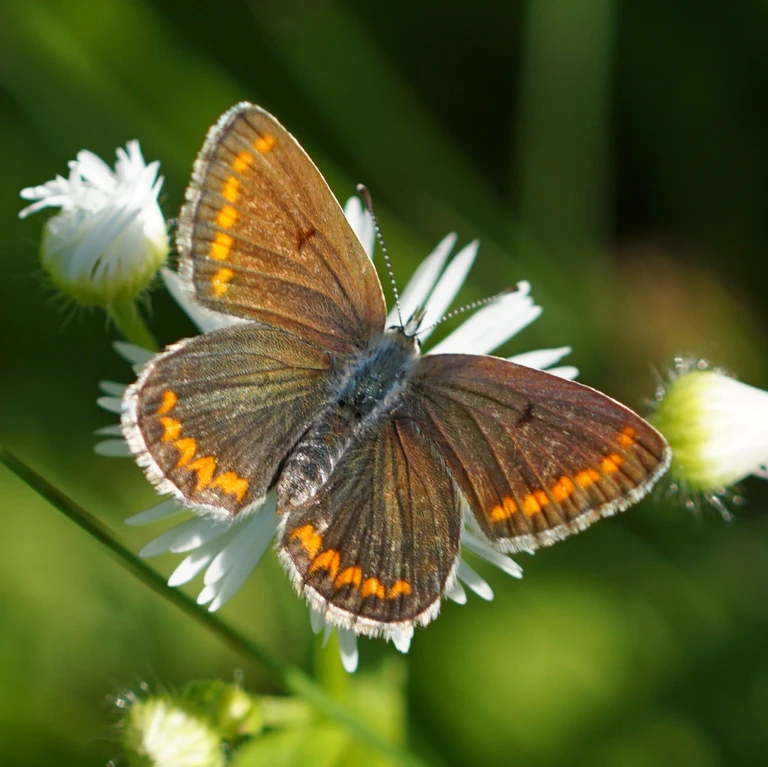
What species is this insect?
Aricia agestis/artaxerxes
